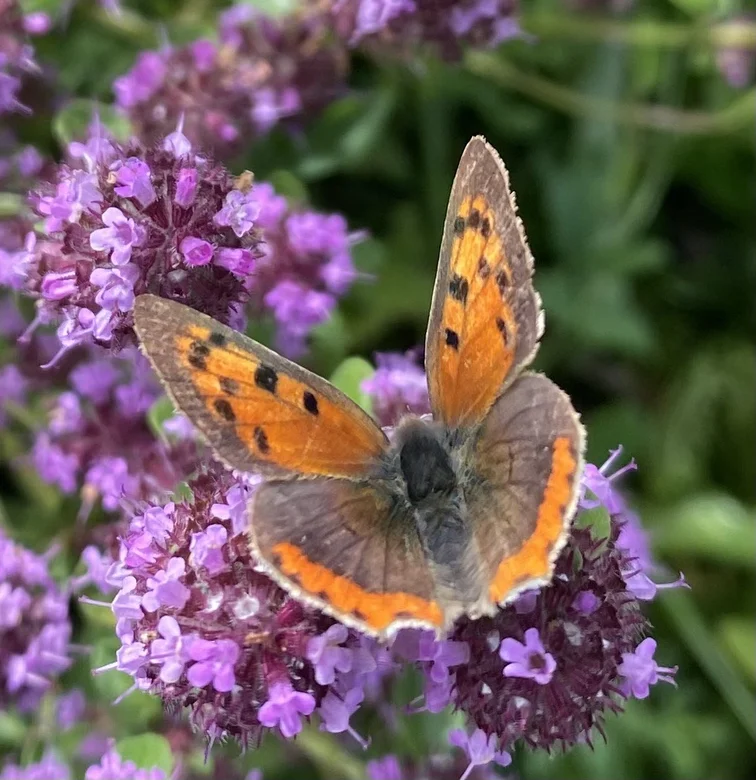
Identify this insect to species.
Lycaena phlaeas
